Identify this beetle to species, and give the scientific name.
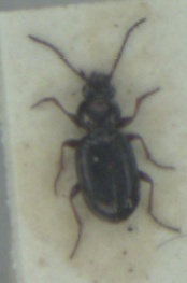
Bembidion properans
